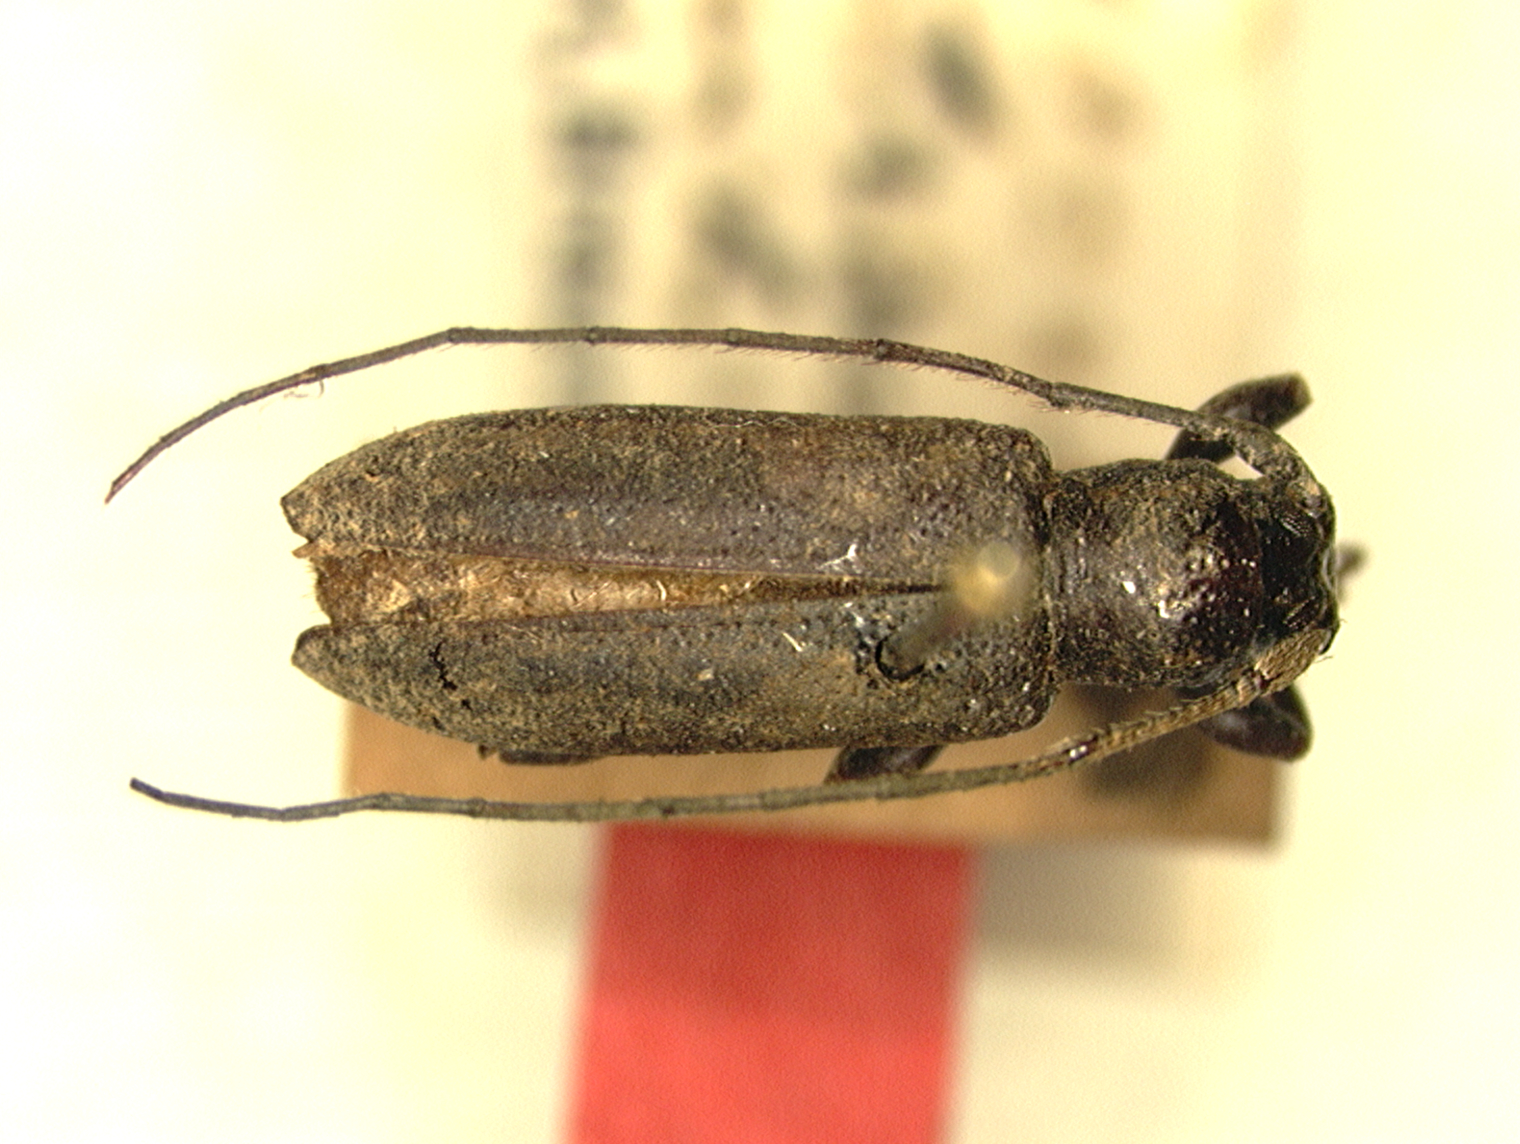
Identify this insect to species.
Neosybra strandi
